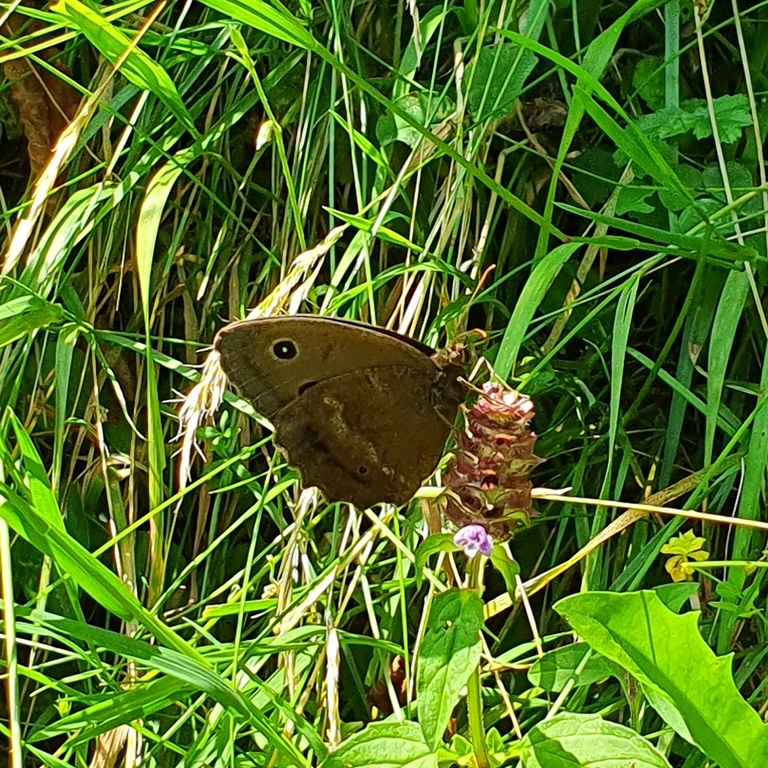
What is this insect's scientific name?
Minois dryas
